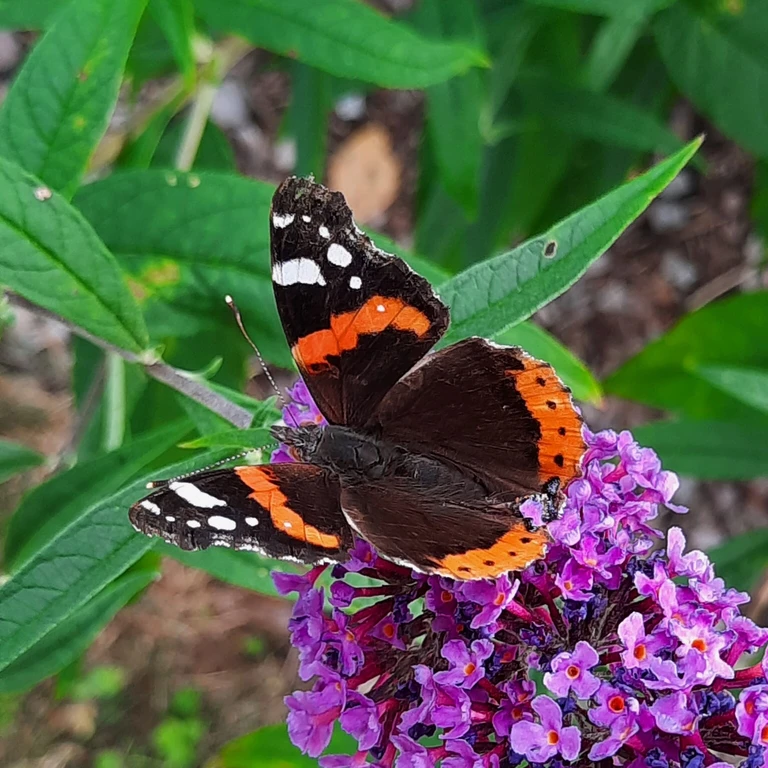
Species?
Vanessa atalanta
